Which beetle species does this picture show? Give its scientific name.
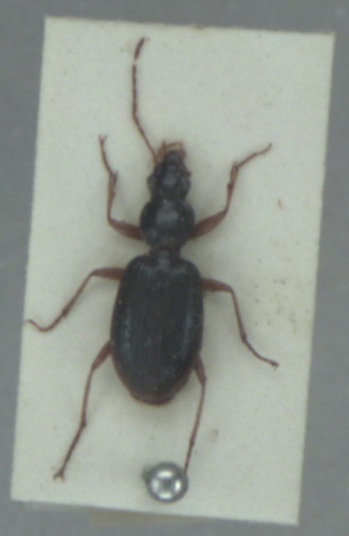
Paranchus albipes
